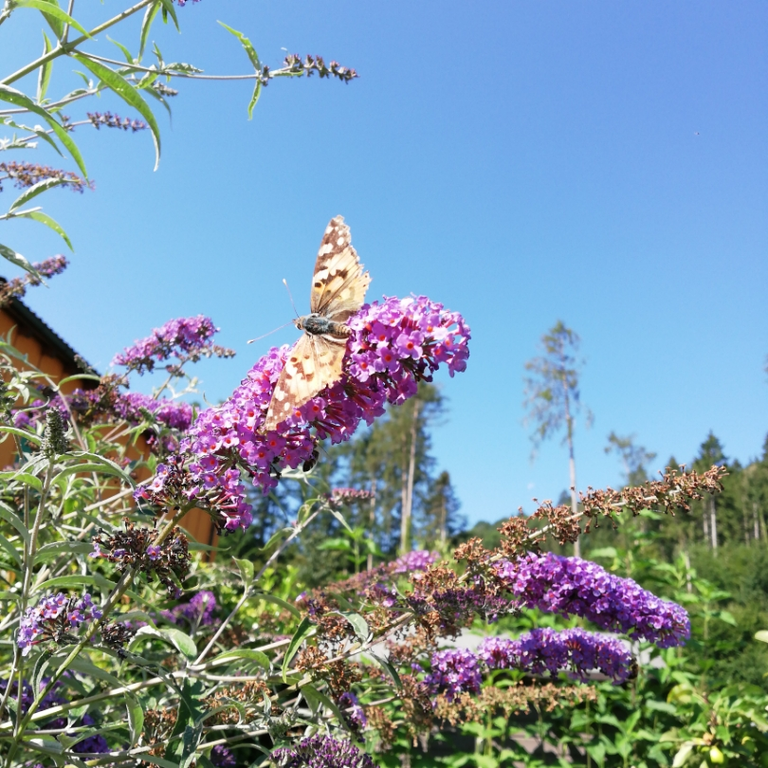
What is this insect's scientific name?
Vanessa cardui
